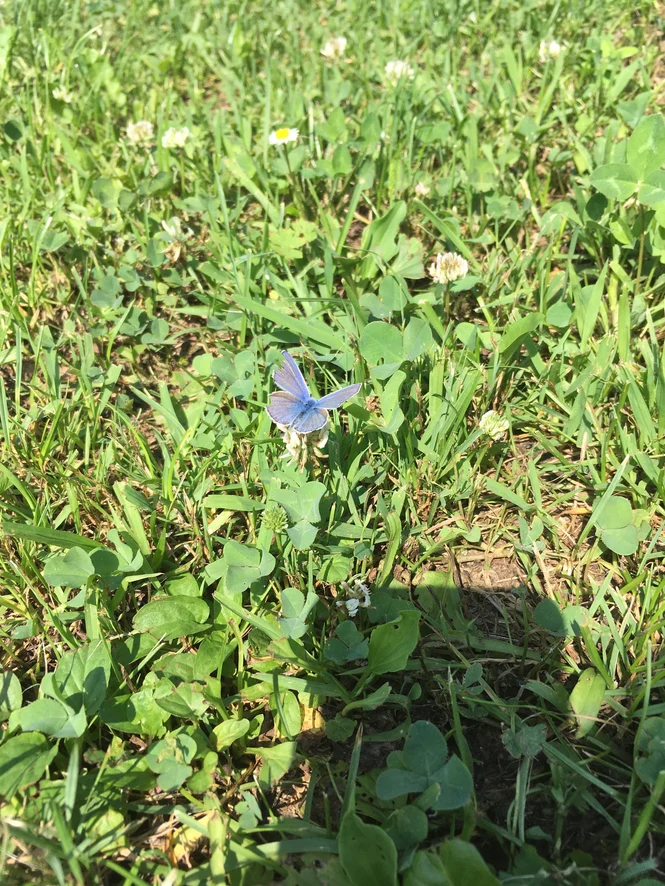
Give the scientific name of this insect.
Polyommatus icarus
